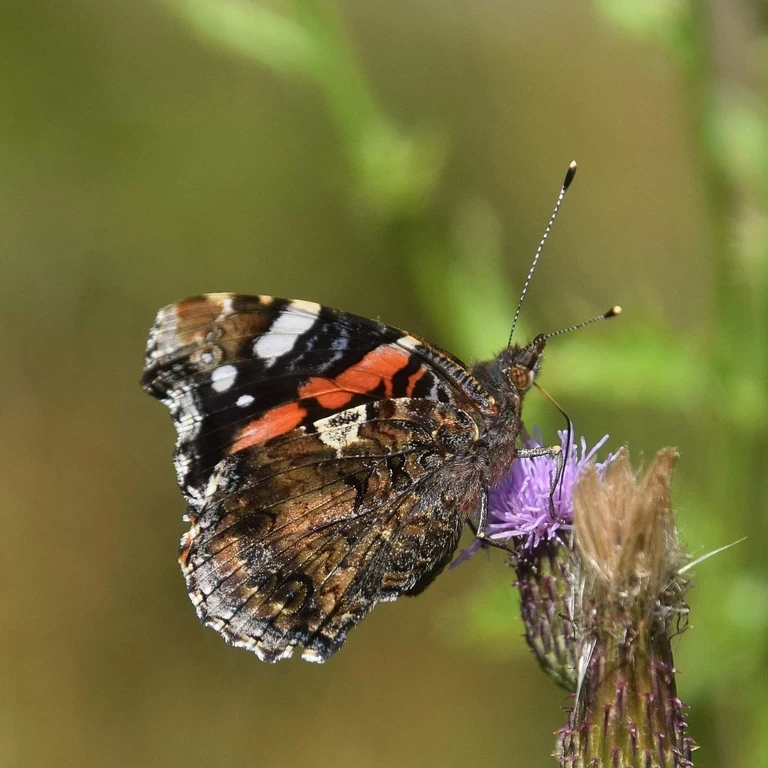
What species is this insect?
Vanessa atalanta
